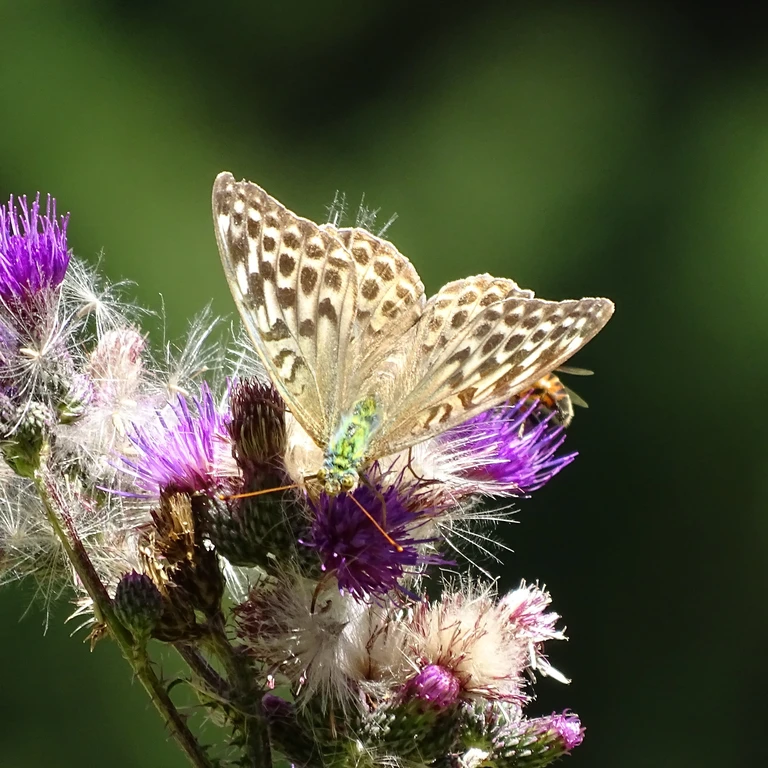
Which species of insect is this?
Argynnis paphia
